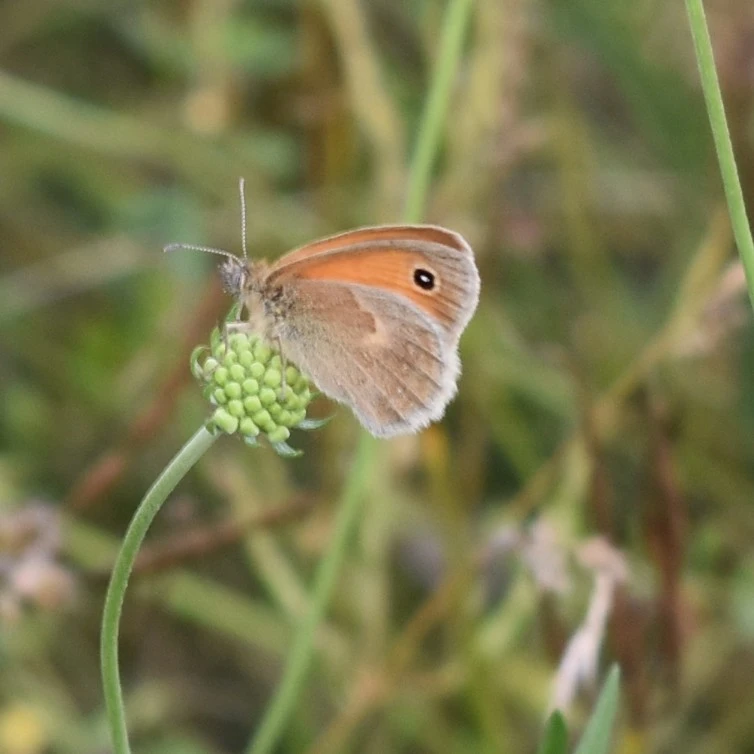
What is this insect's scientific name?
Coenonympha pamphilus
